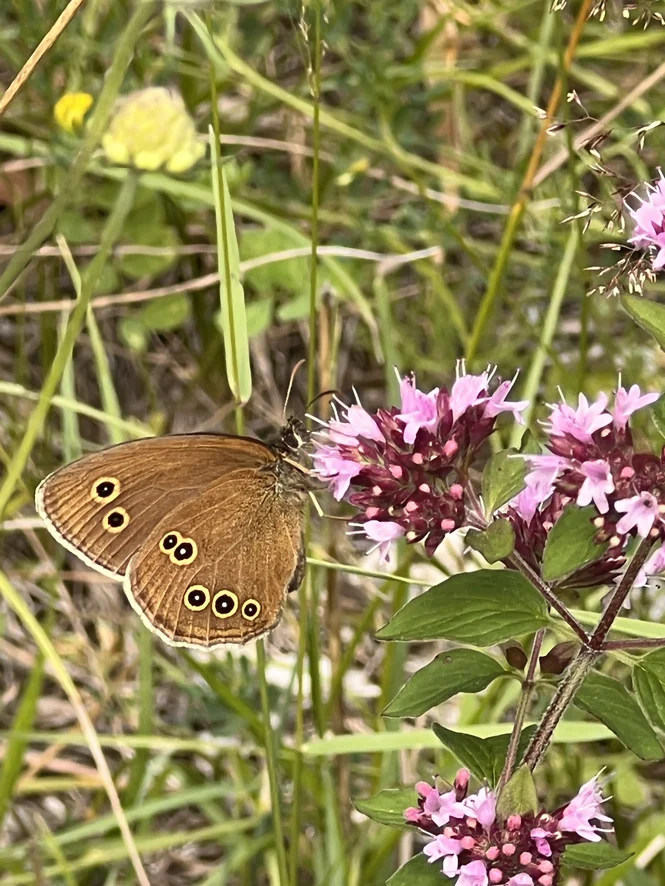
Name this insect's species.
Aphantopus hyperantus
